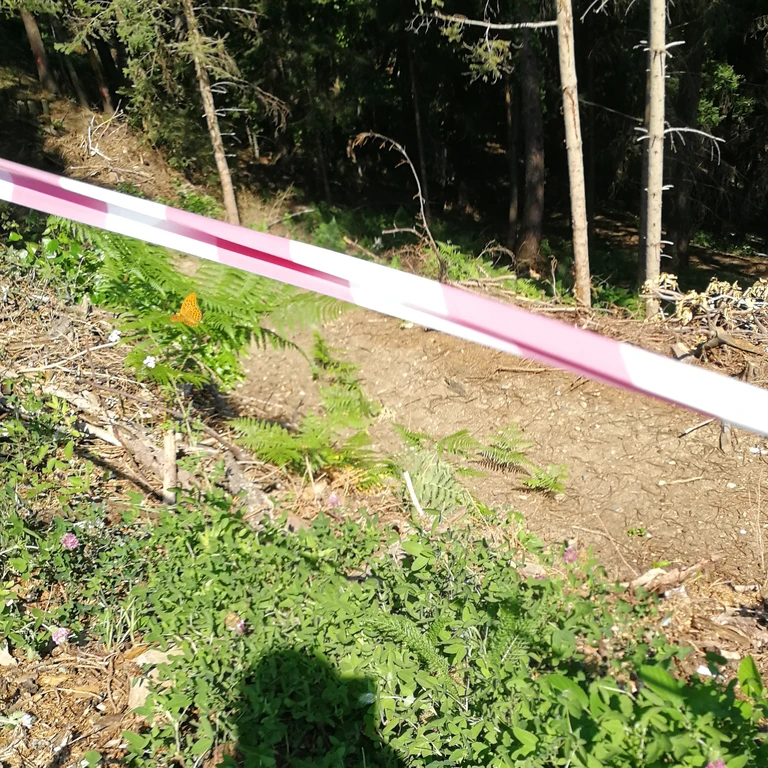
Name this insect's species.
Argynnis paphia
